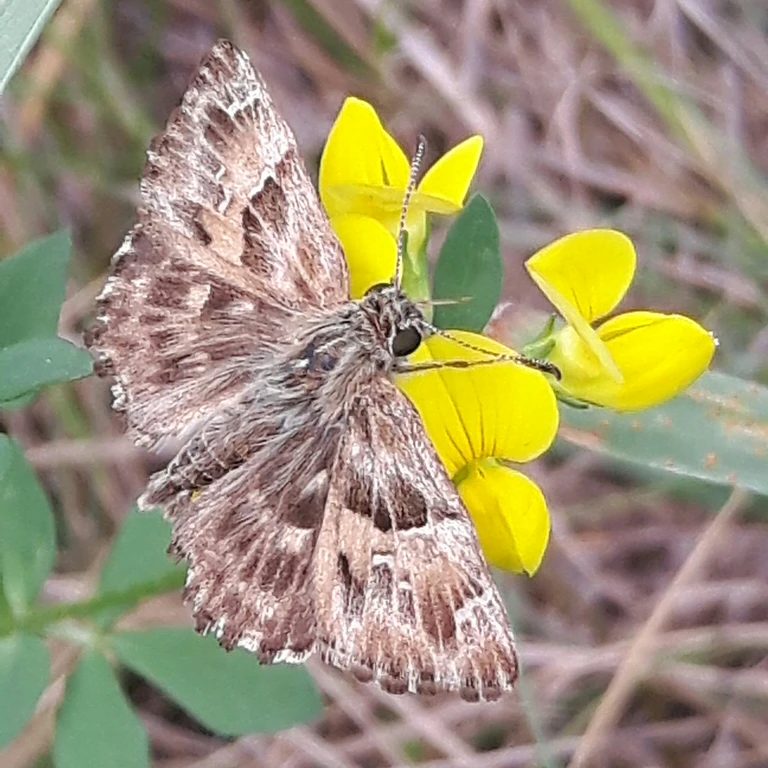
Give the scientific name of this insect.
Carcharodus alceae
